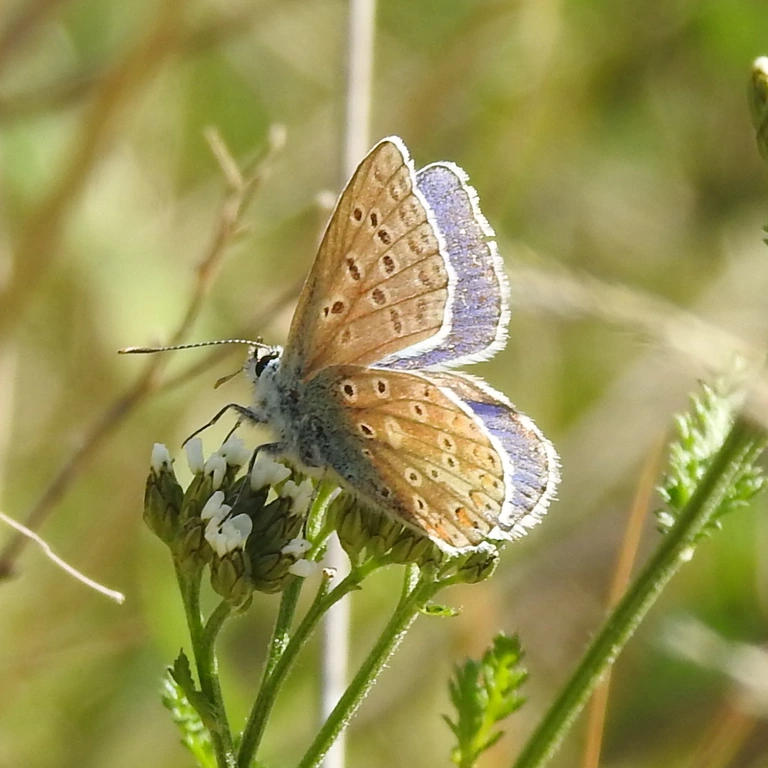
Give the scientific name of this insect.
Polyommatus icarus
